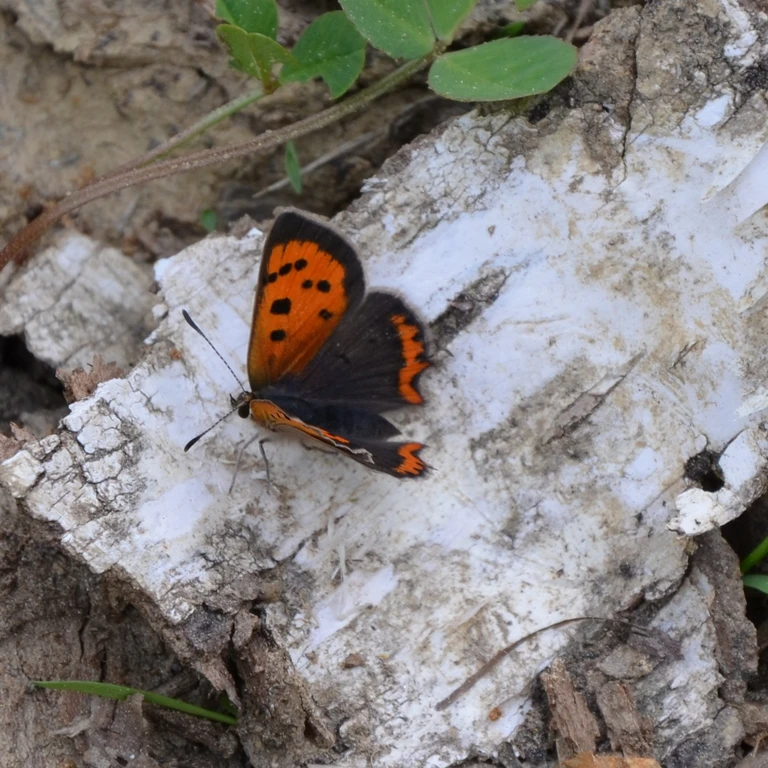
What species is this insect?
Lycaena phlaeas
